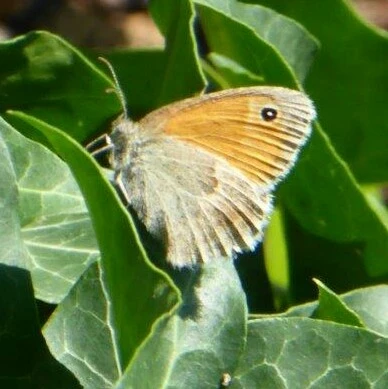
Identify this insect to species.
Coenonympha pamphilus
